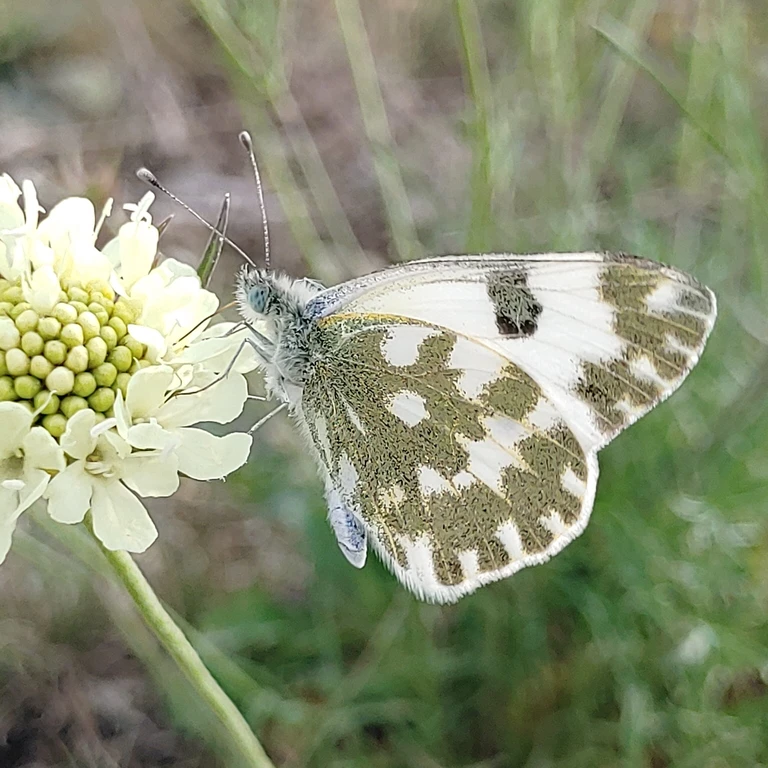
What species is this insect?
Pontia edusa
